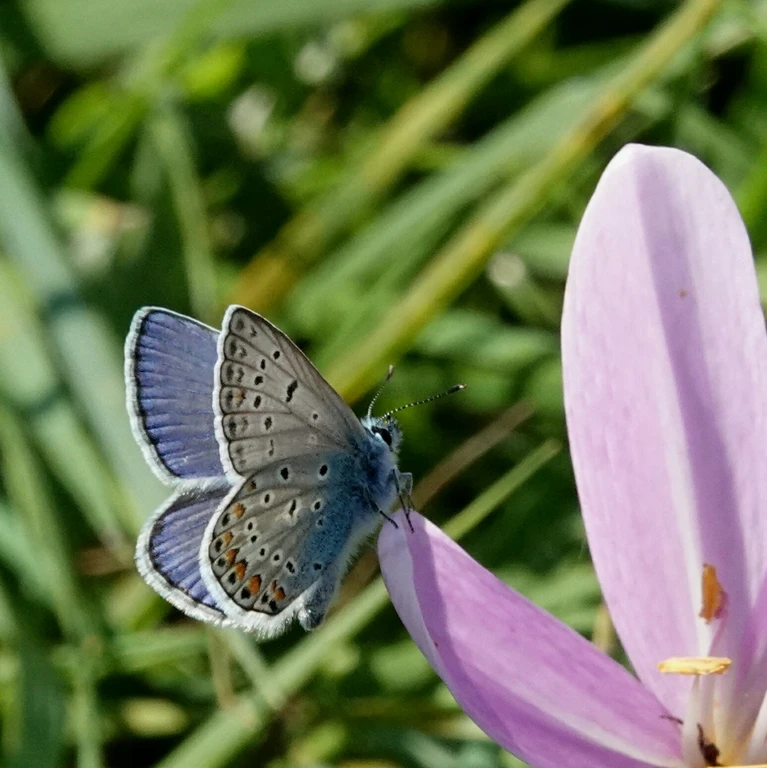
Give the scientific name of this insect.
Polyommatus icarus
